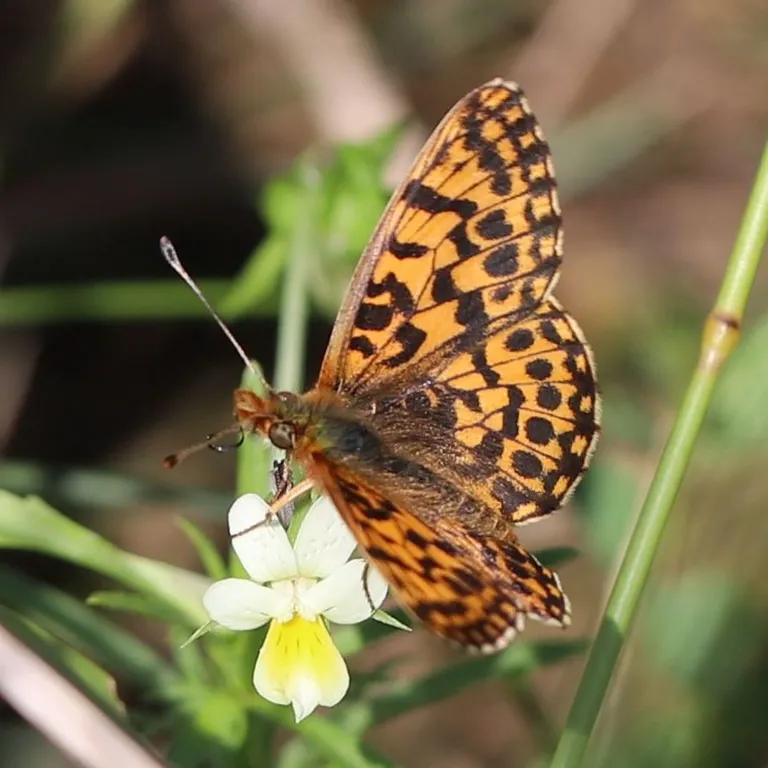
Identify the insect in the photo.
Boloria dia
